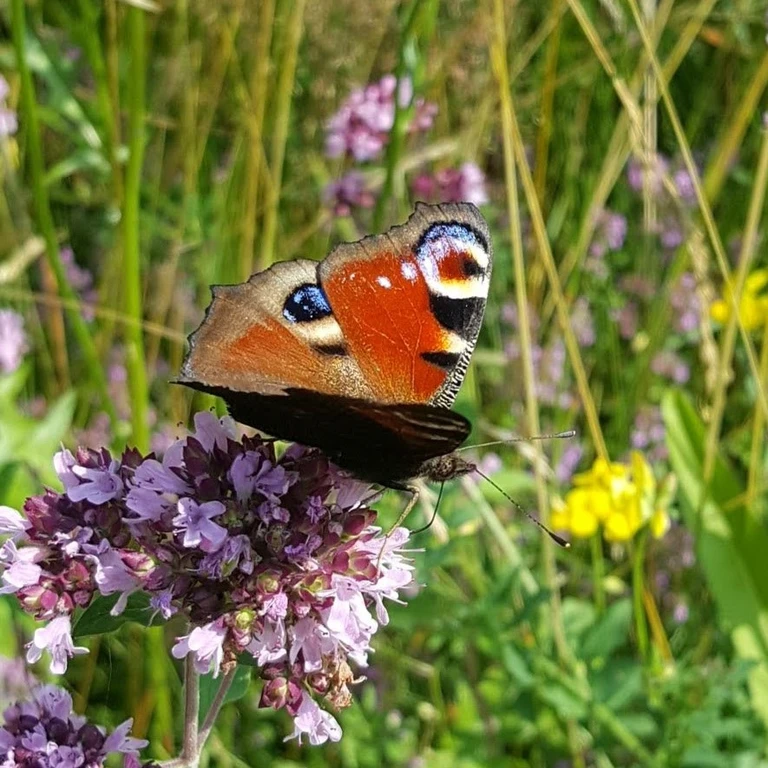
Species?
Aglais io
